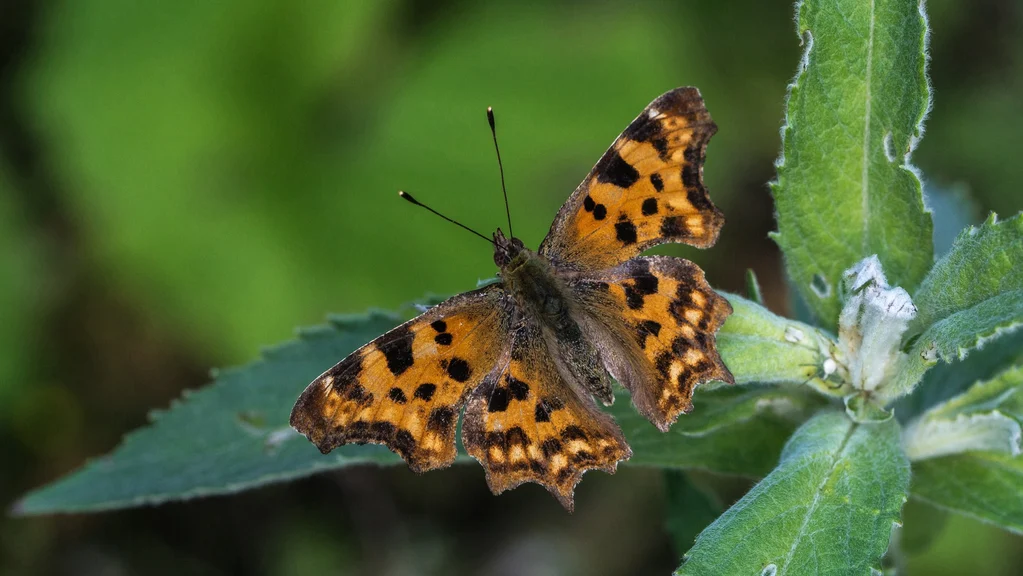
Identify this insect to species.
Polygonia c-album
